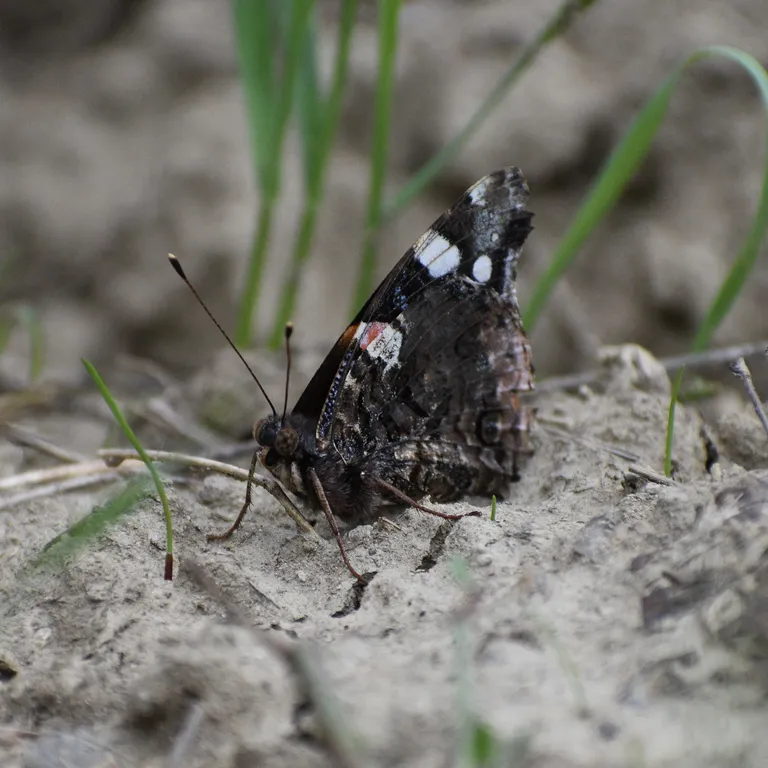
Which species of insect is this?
Vanessa atalanta
